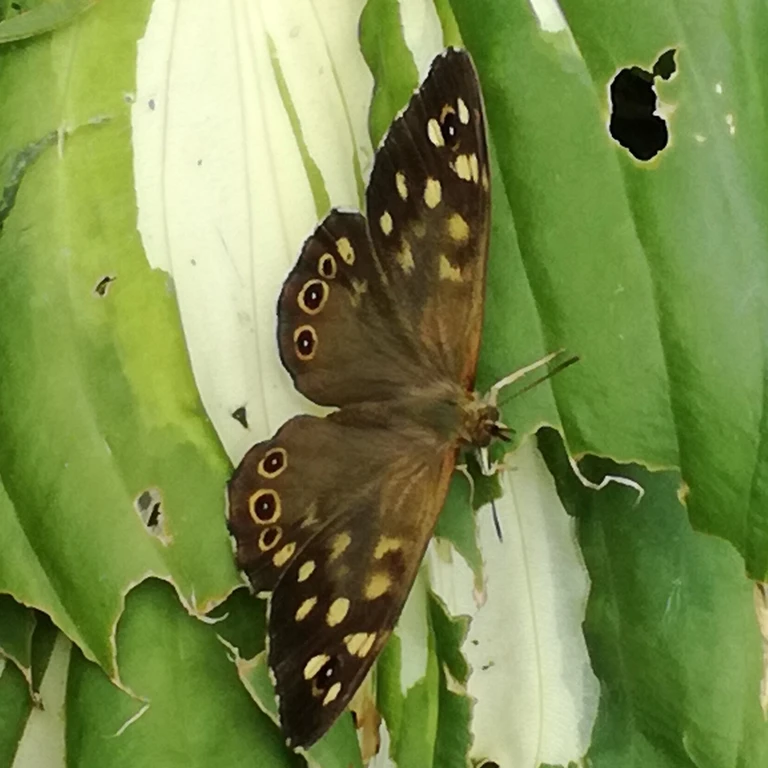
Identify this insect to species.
Pararge aegeria
